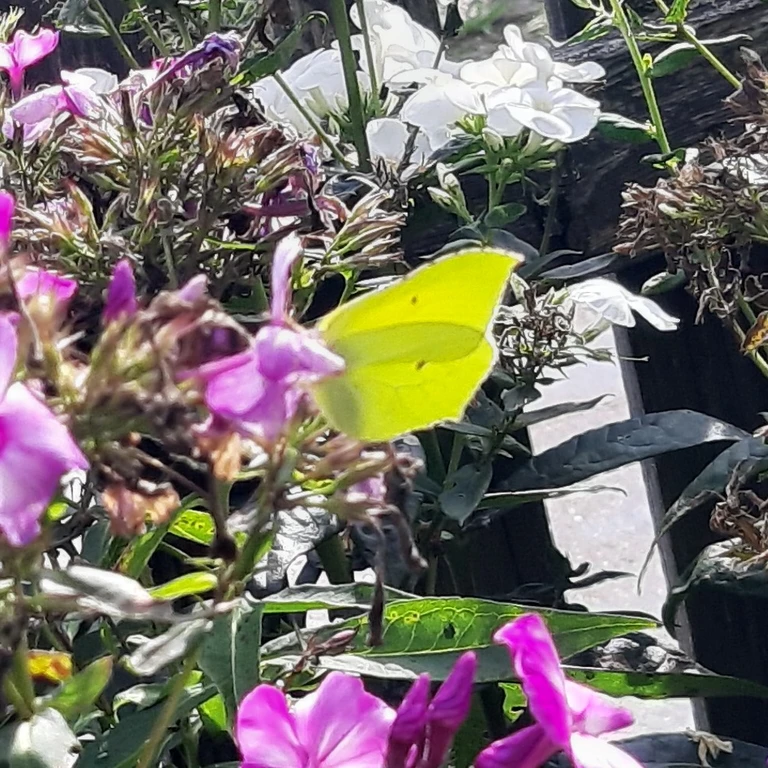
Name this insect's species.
Gonepteryx rhamni
